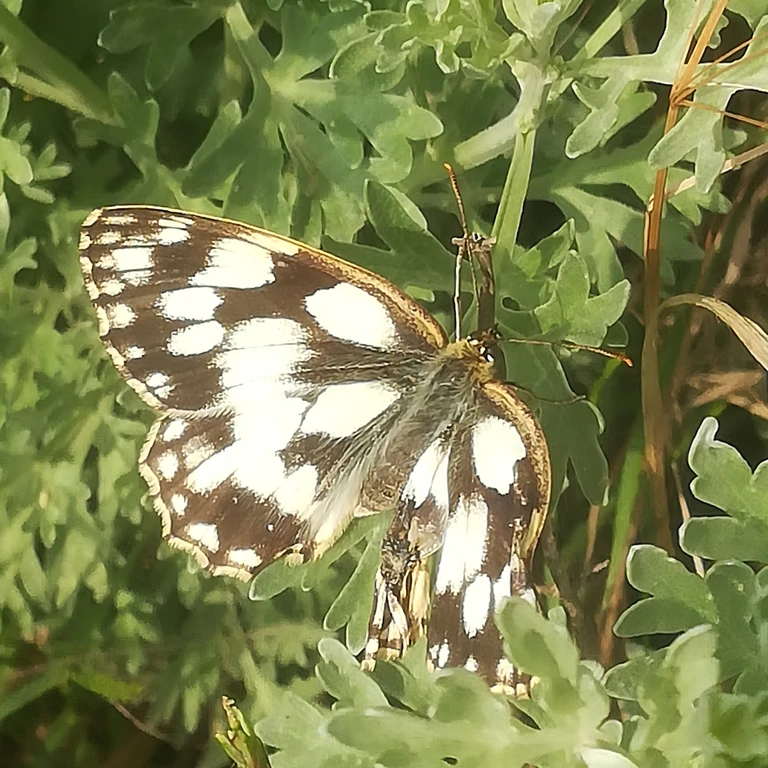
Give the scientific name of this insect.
Melanargia galathea
